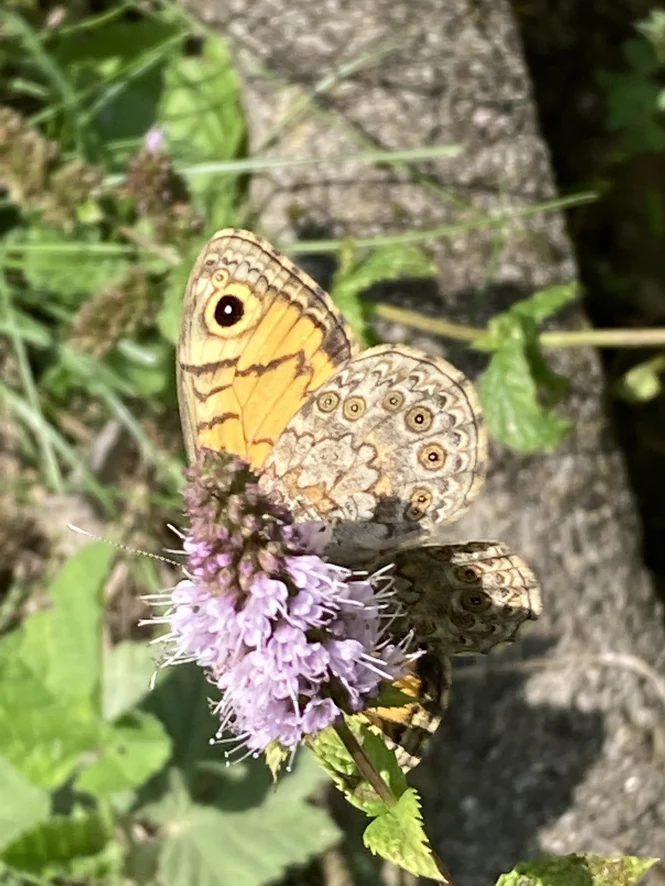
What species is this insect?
Lasiommata megera (also Pararge megera)
